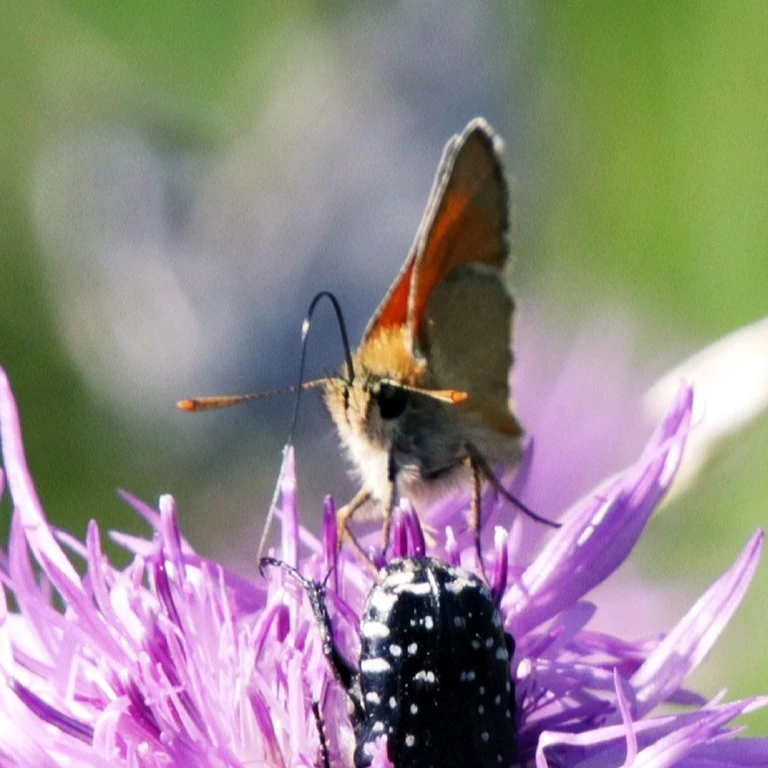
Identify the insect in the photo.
Thymelicus sylvestris
